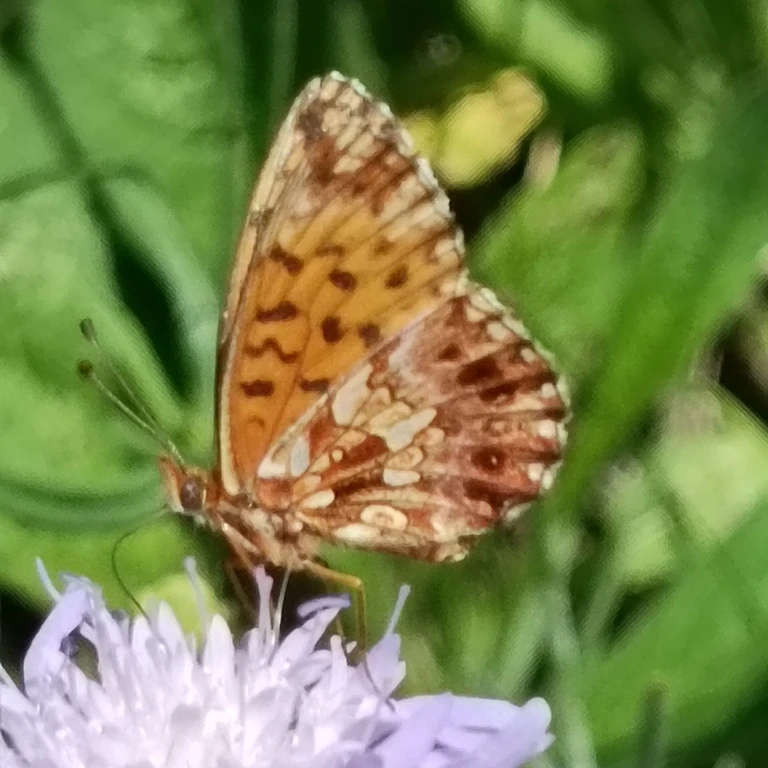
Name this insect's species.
Boloria dia
